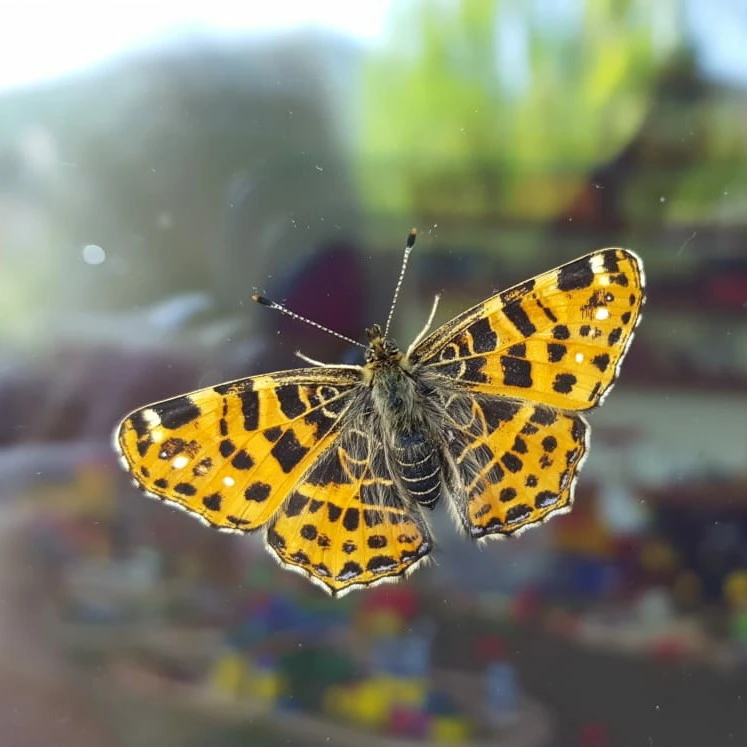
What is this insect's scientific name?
Araschnia levana
